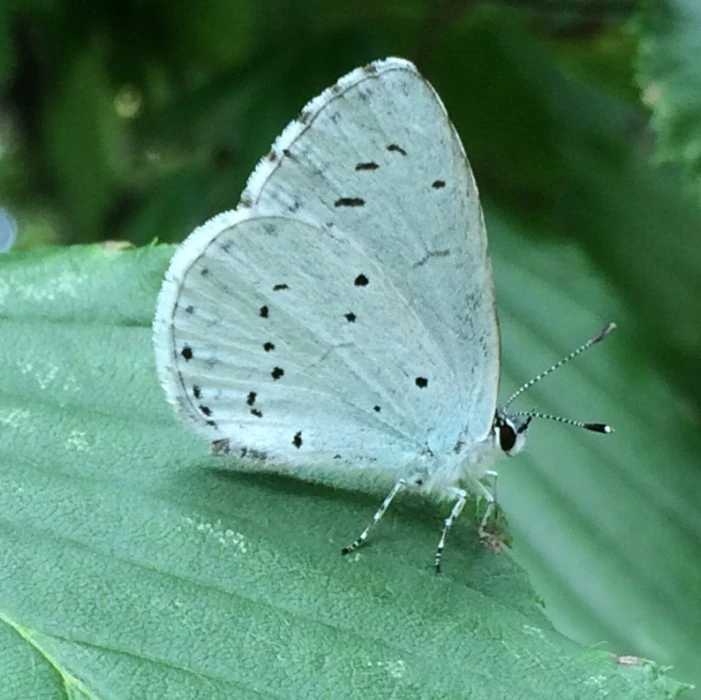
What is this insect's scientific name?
Celastrina argiolus
